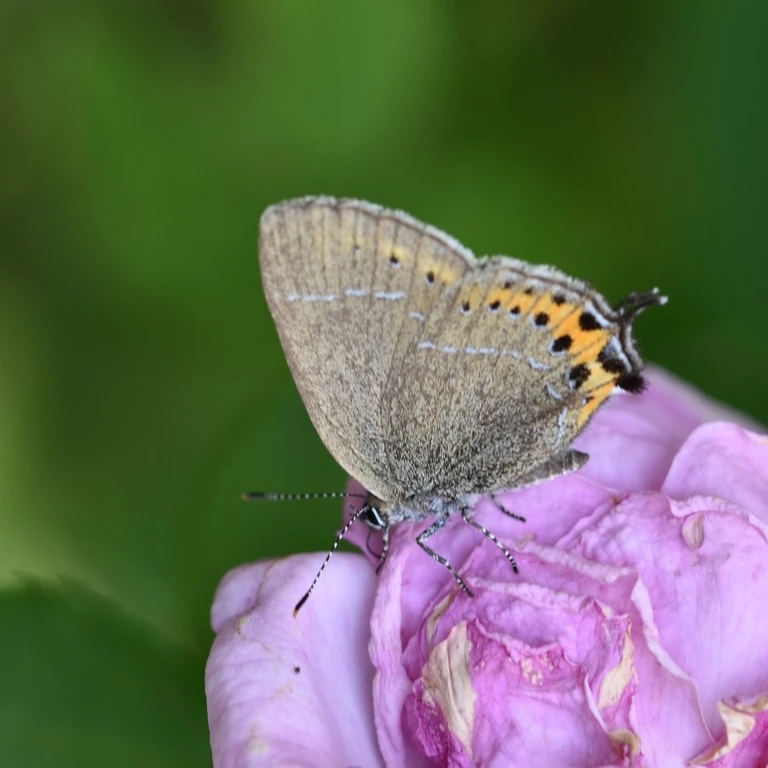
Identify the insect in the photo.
Satyrium pruni (also Fixsenia pruni)
